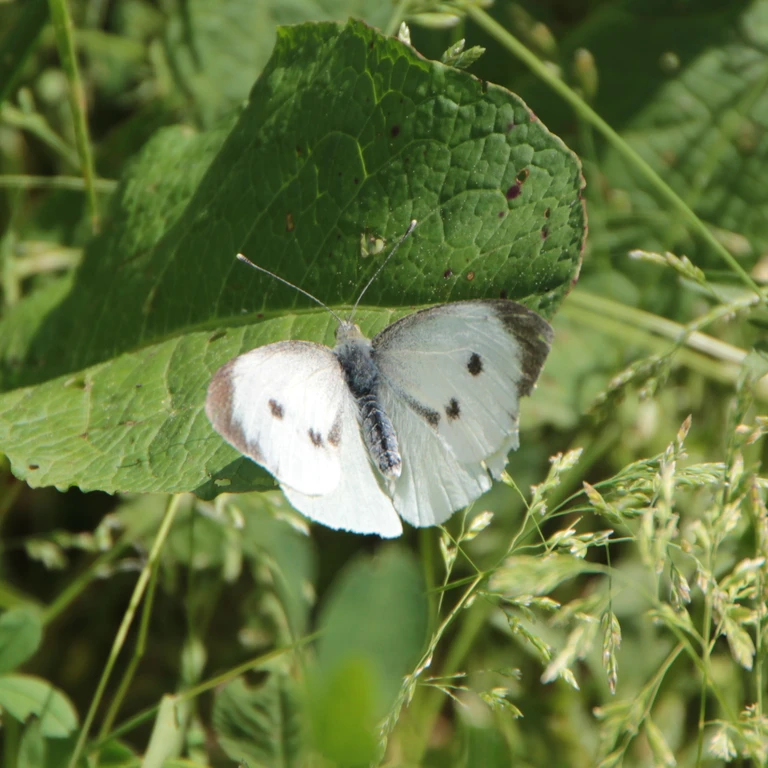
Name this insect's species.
Pieris brassicae
